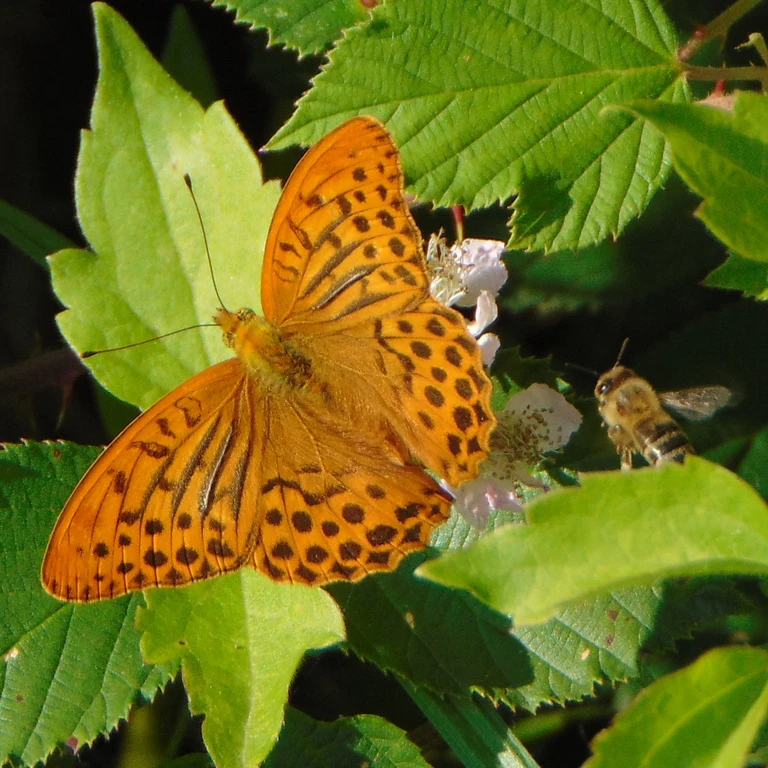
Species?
Argynnis paphia
